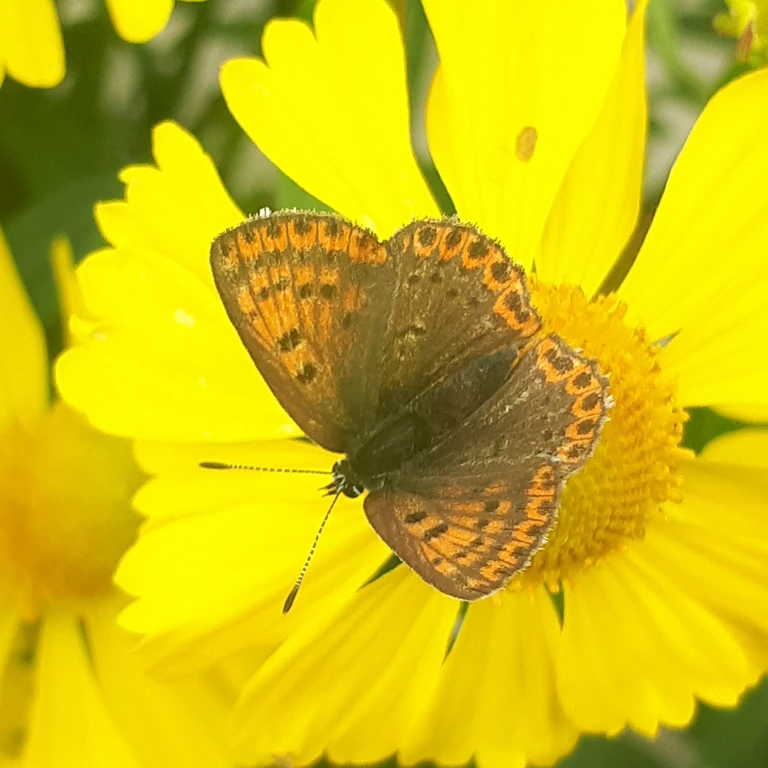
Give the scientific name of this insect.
Lycaena tityrus (also Loweia tityrus)
